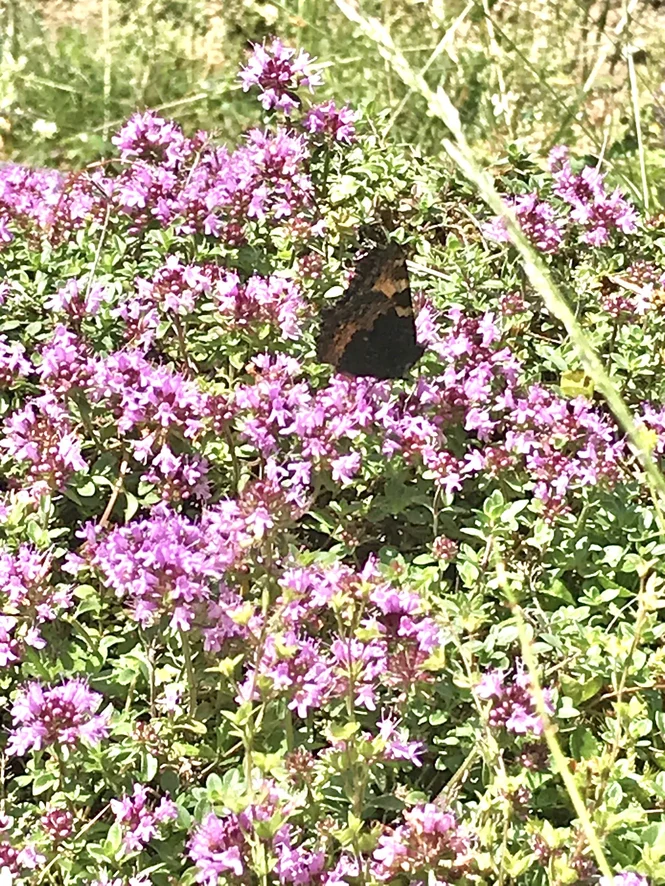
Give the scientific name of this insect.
Aglais urticae
